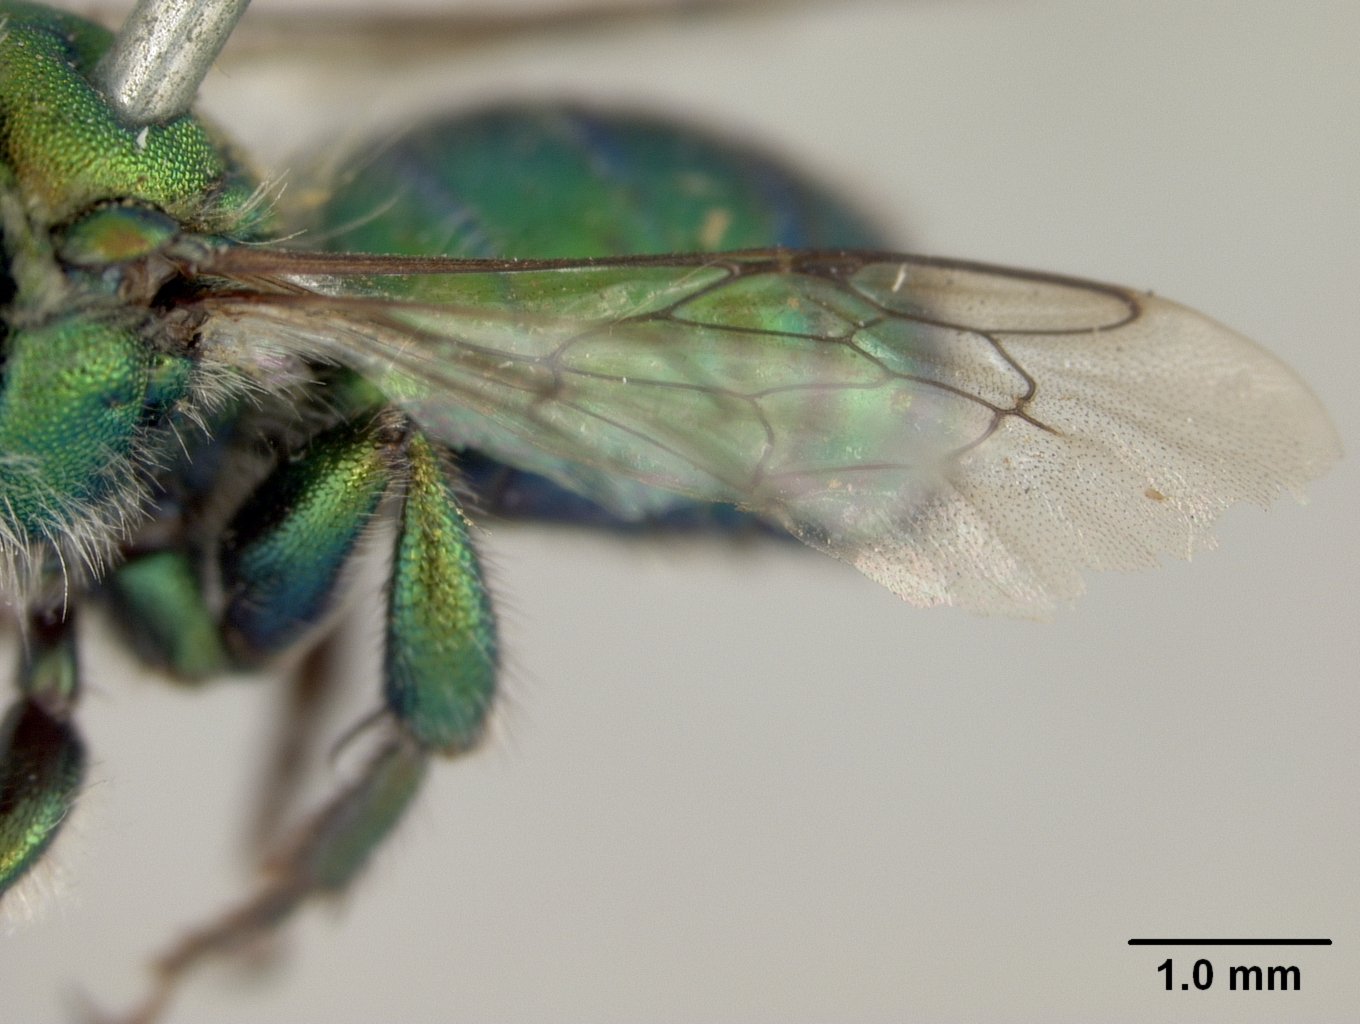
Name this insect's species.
Osmia holochlora
